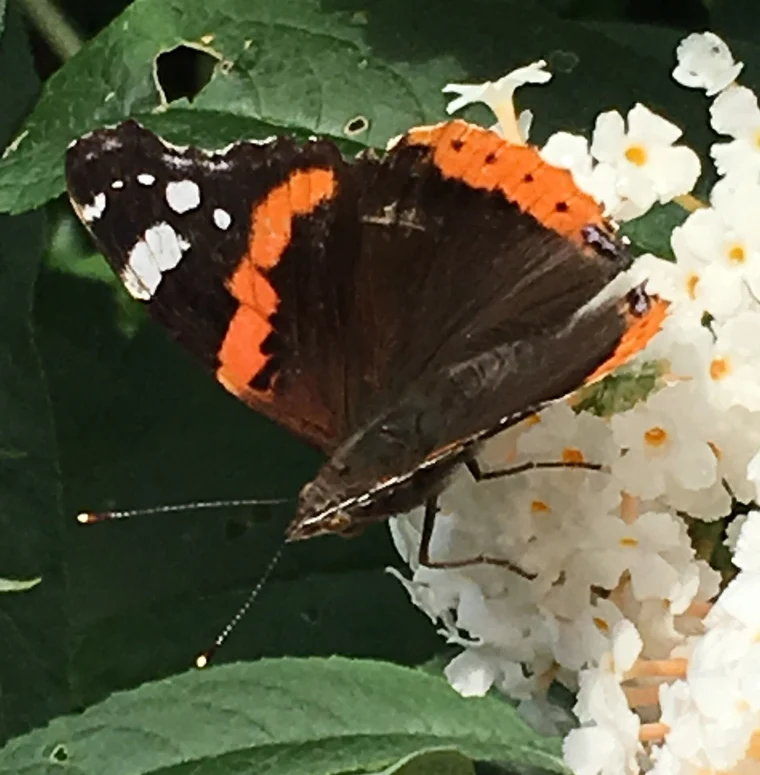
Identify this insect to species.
Vanessa atalanta
